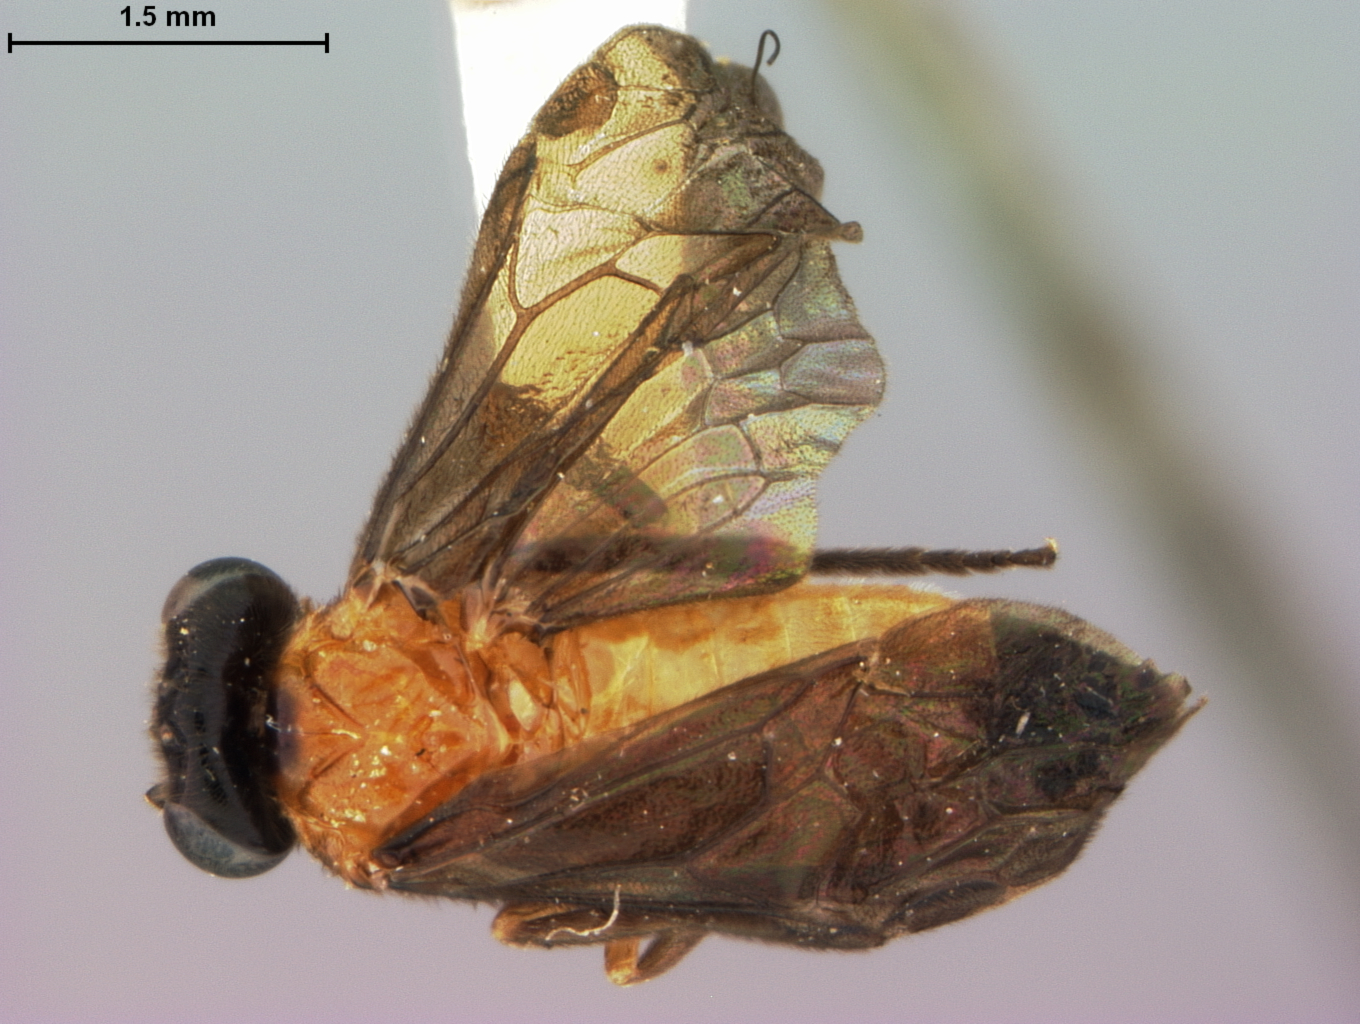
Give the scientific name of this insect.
Proselandria megalops
